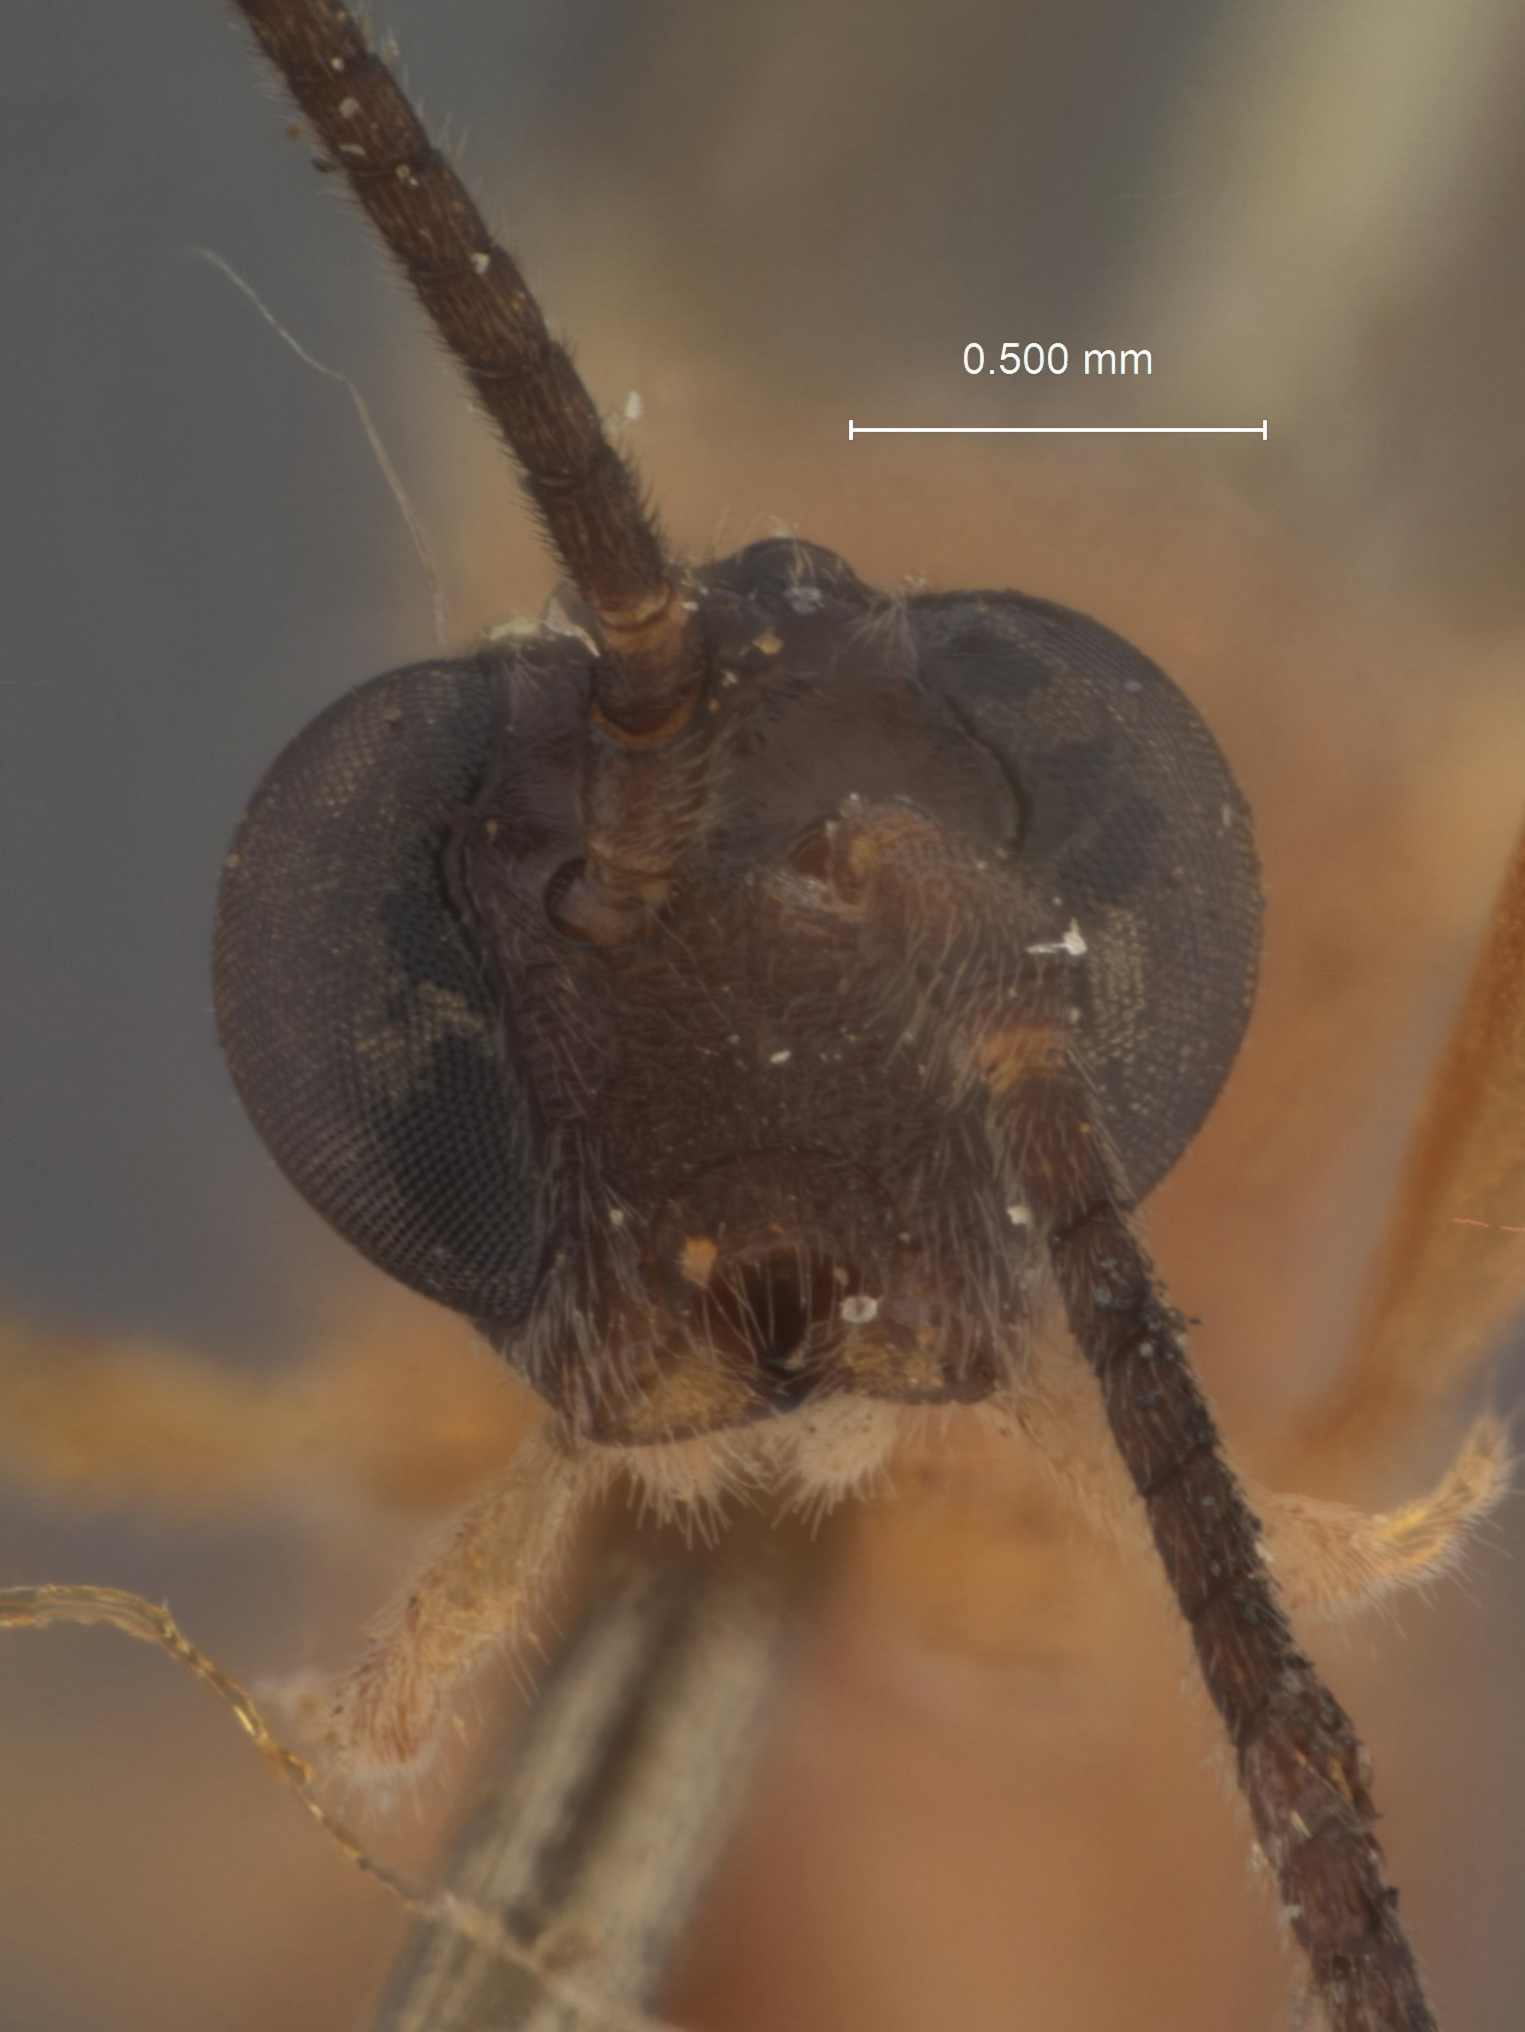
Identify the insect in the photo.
Rogas vaughani
